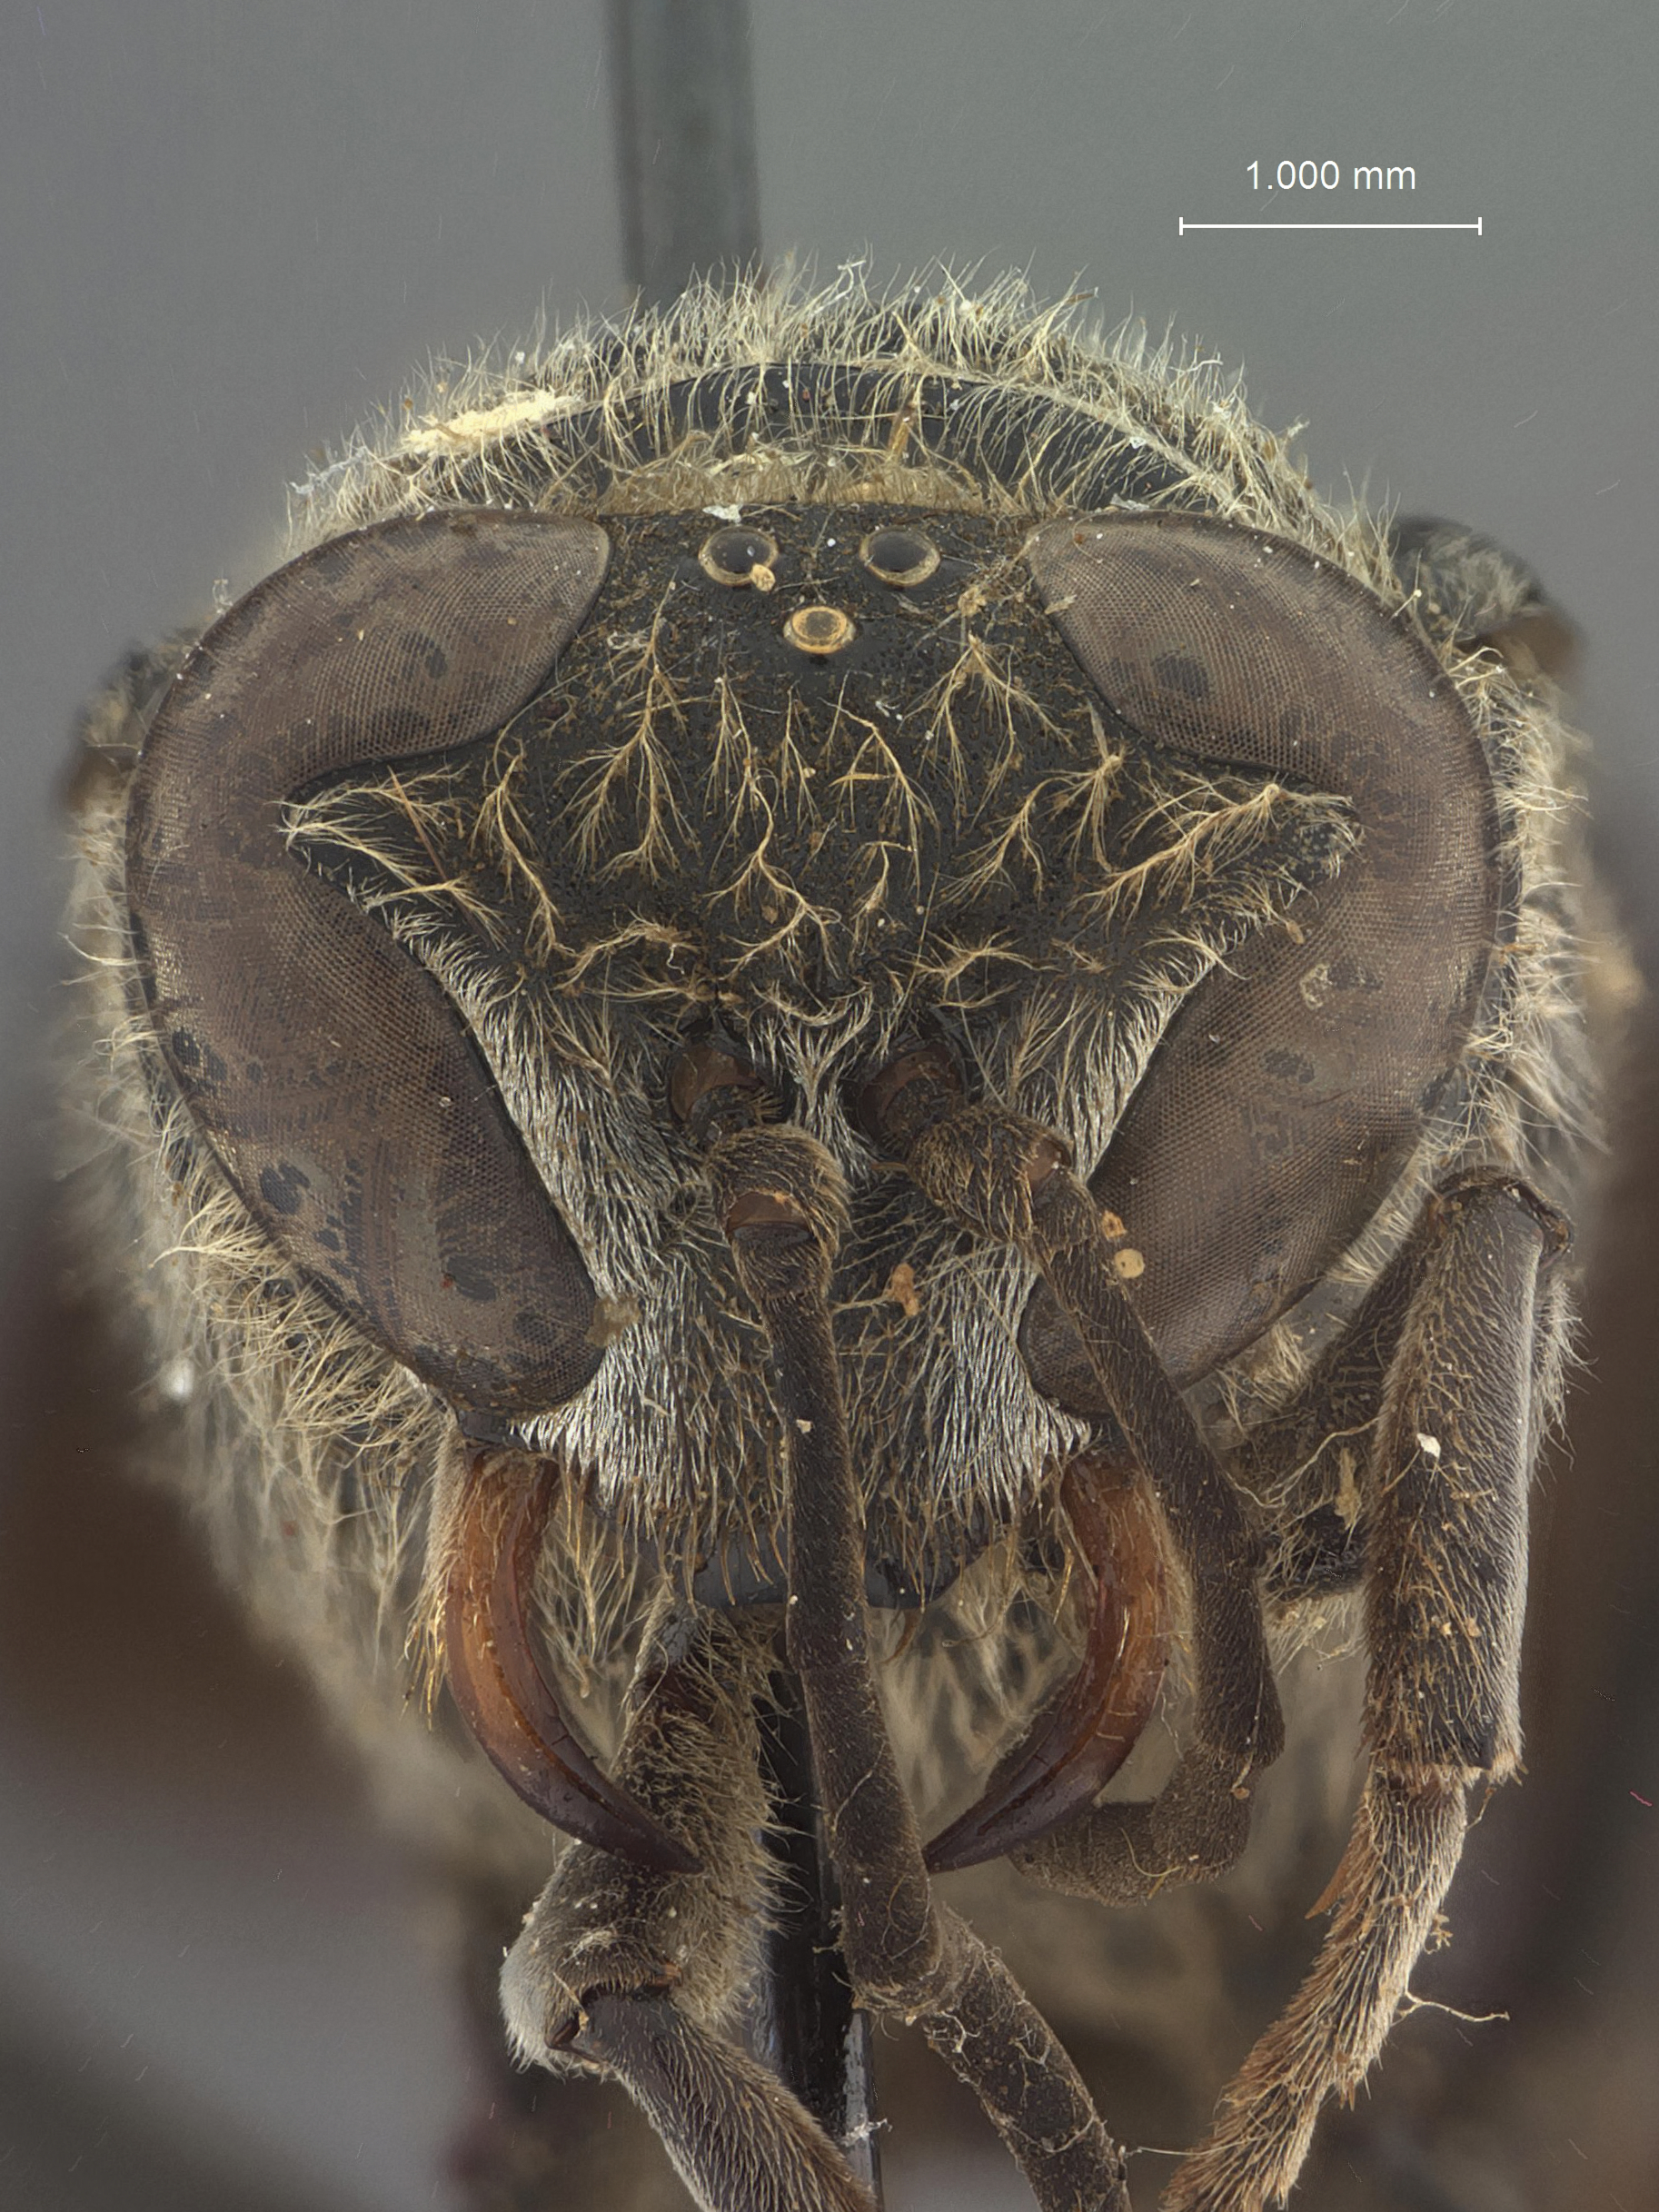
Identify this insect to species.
Trypoxylon leucotrichum
